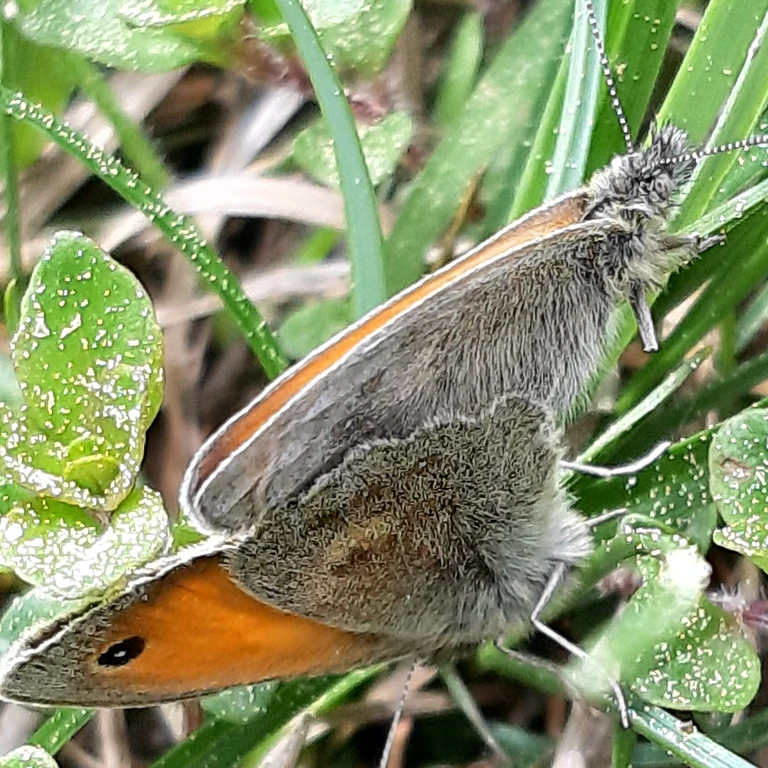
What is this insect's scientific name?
Coenonympha pamphilus
